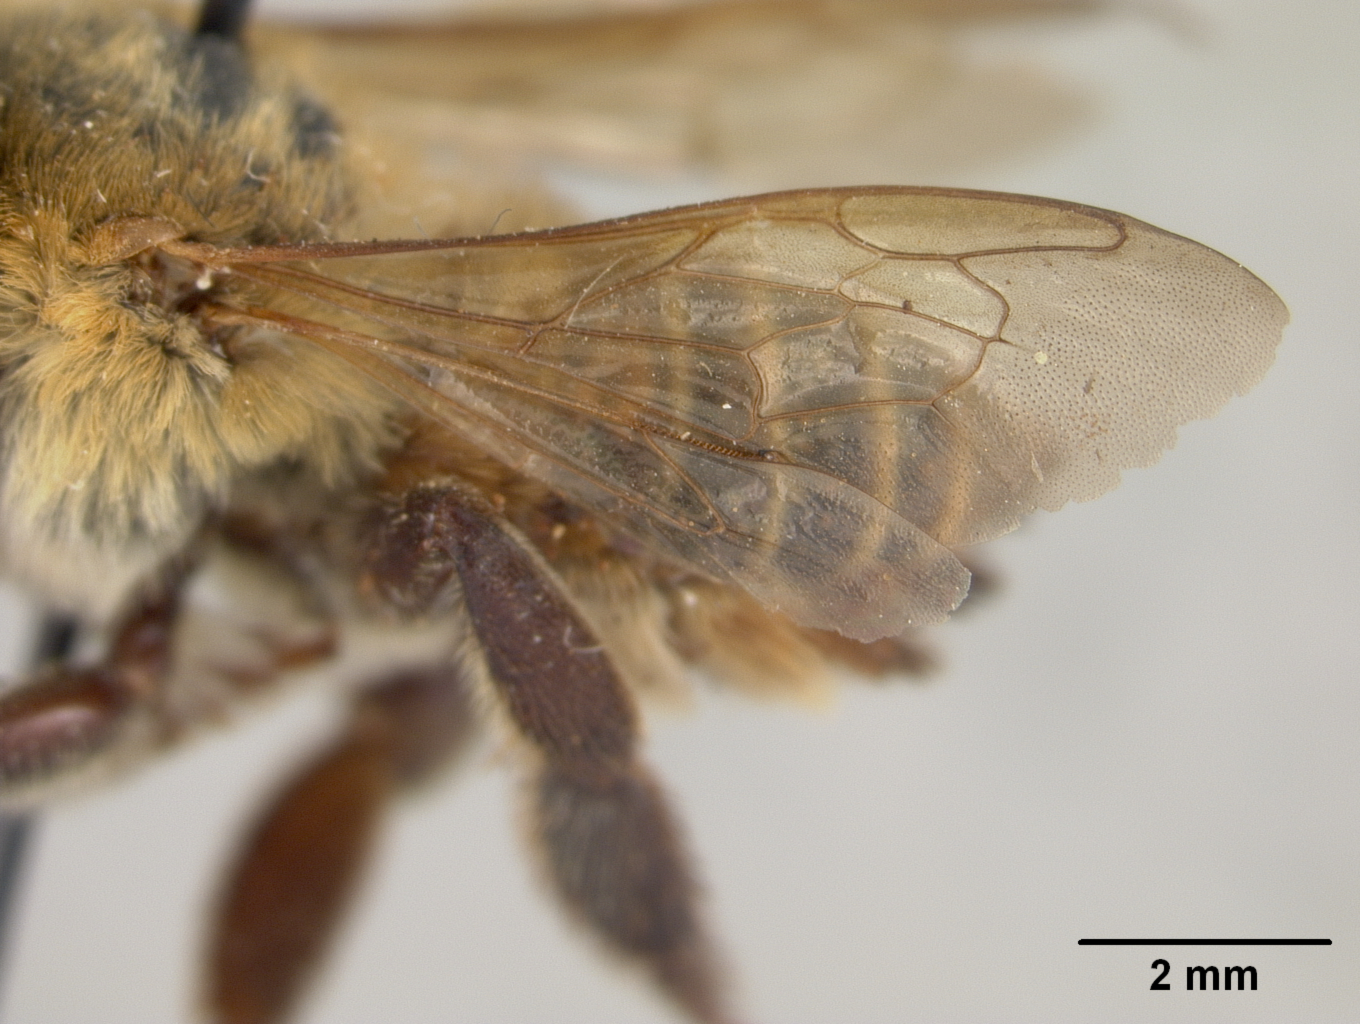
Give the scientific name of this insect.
Megachile obliqua
